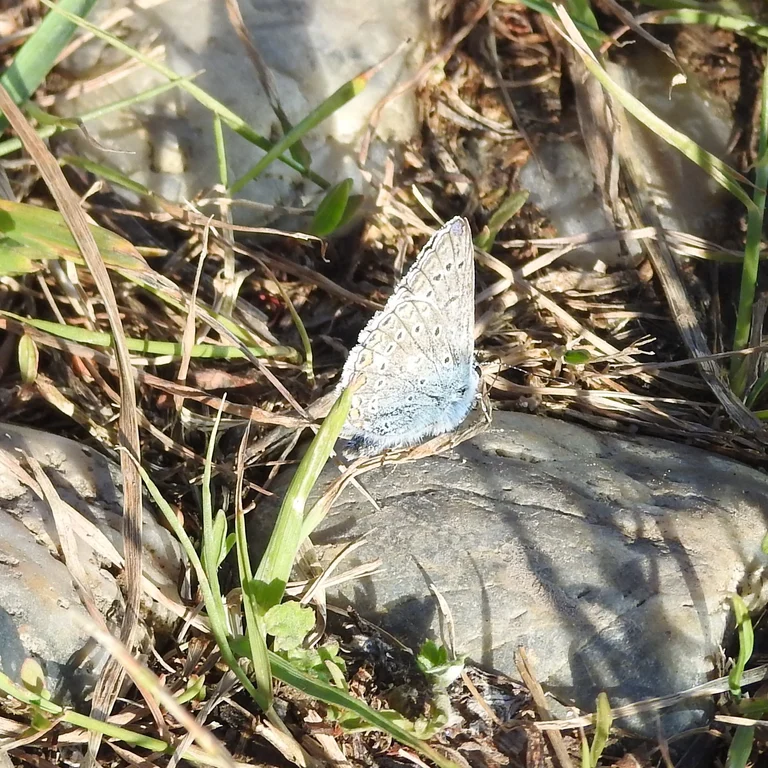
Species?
Polyommatus icarus
